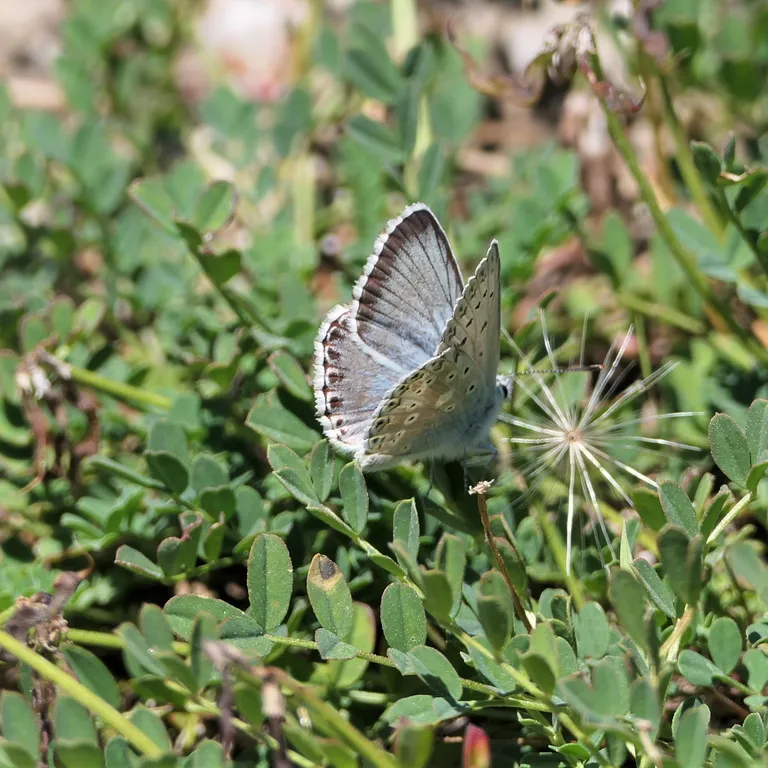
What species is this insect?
Lysandra coridon
